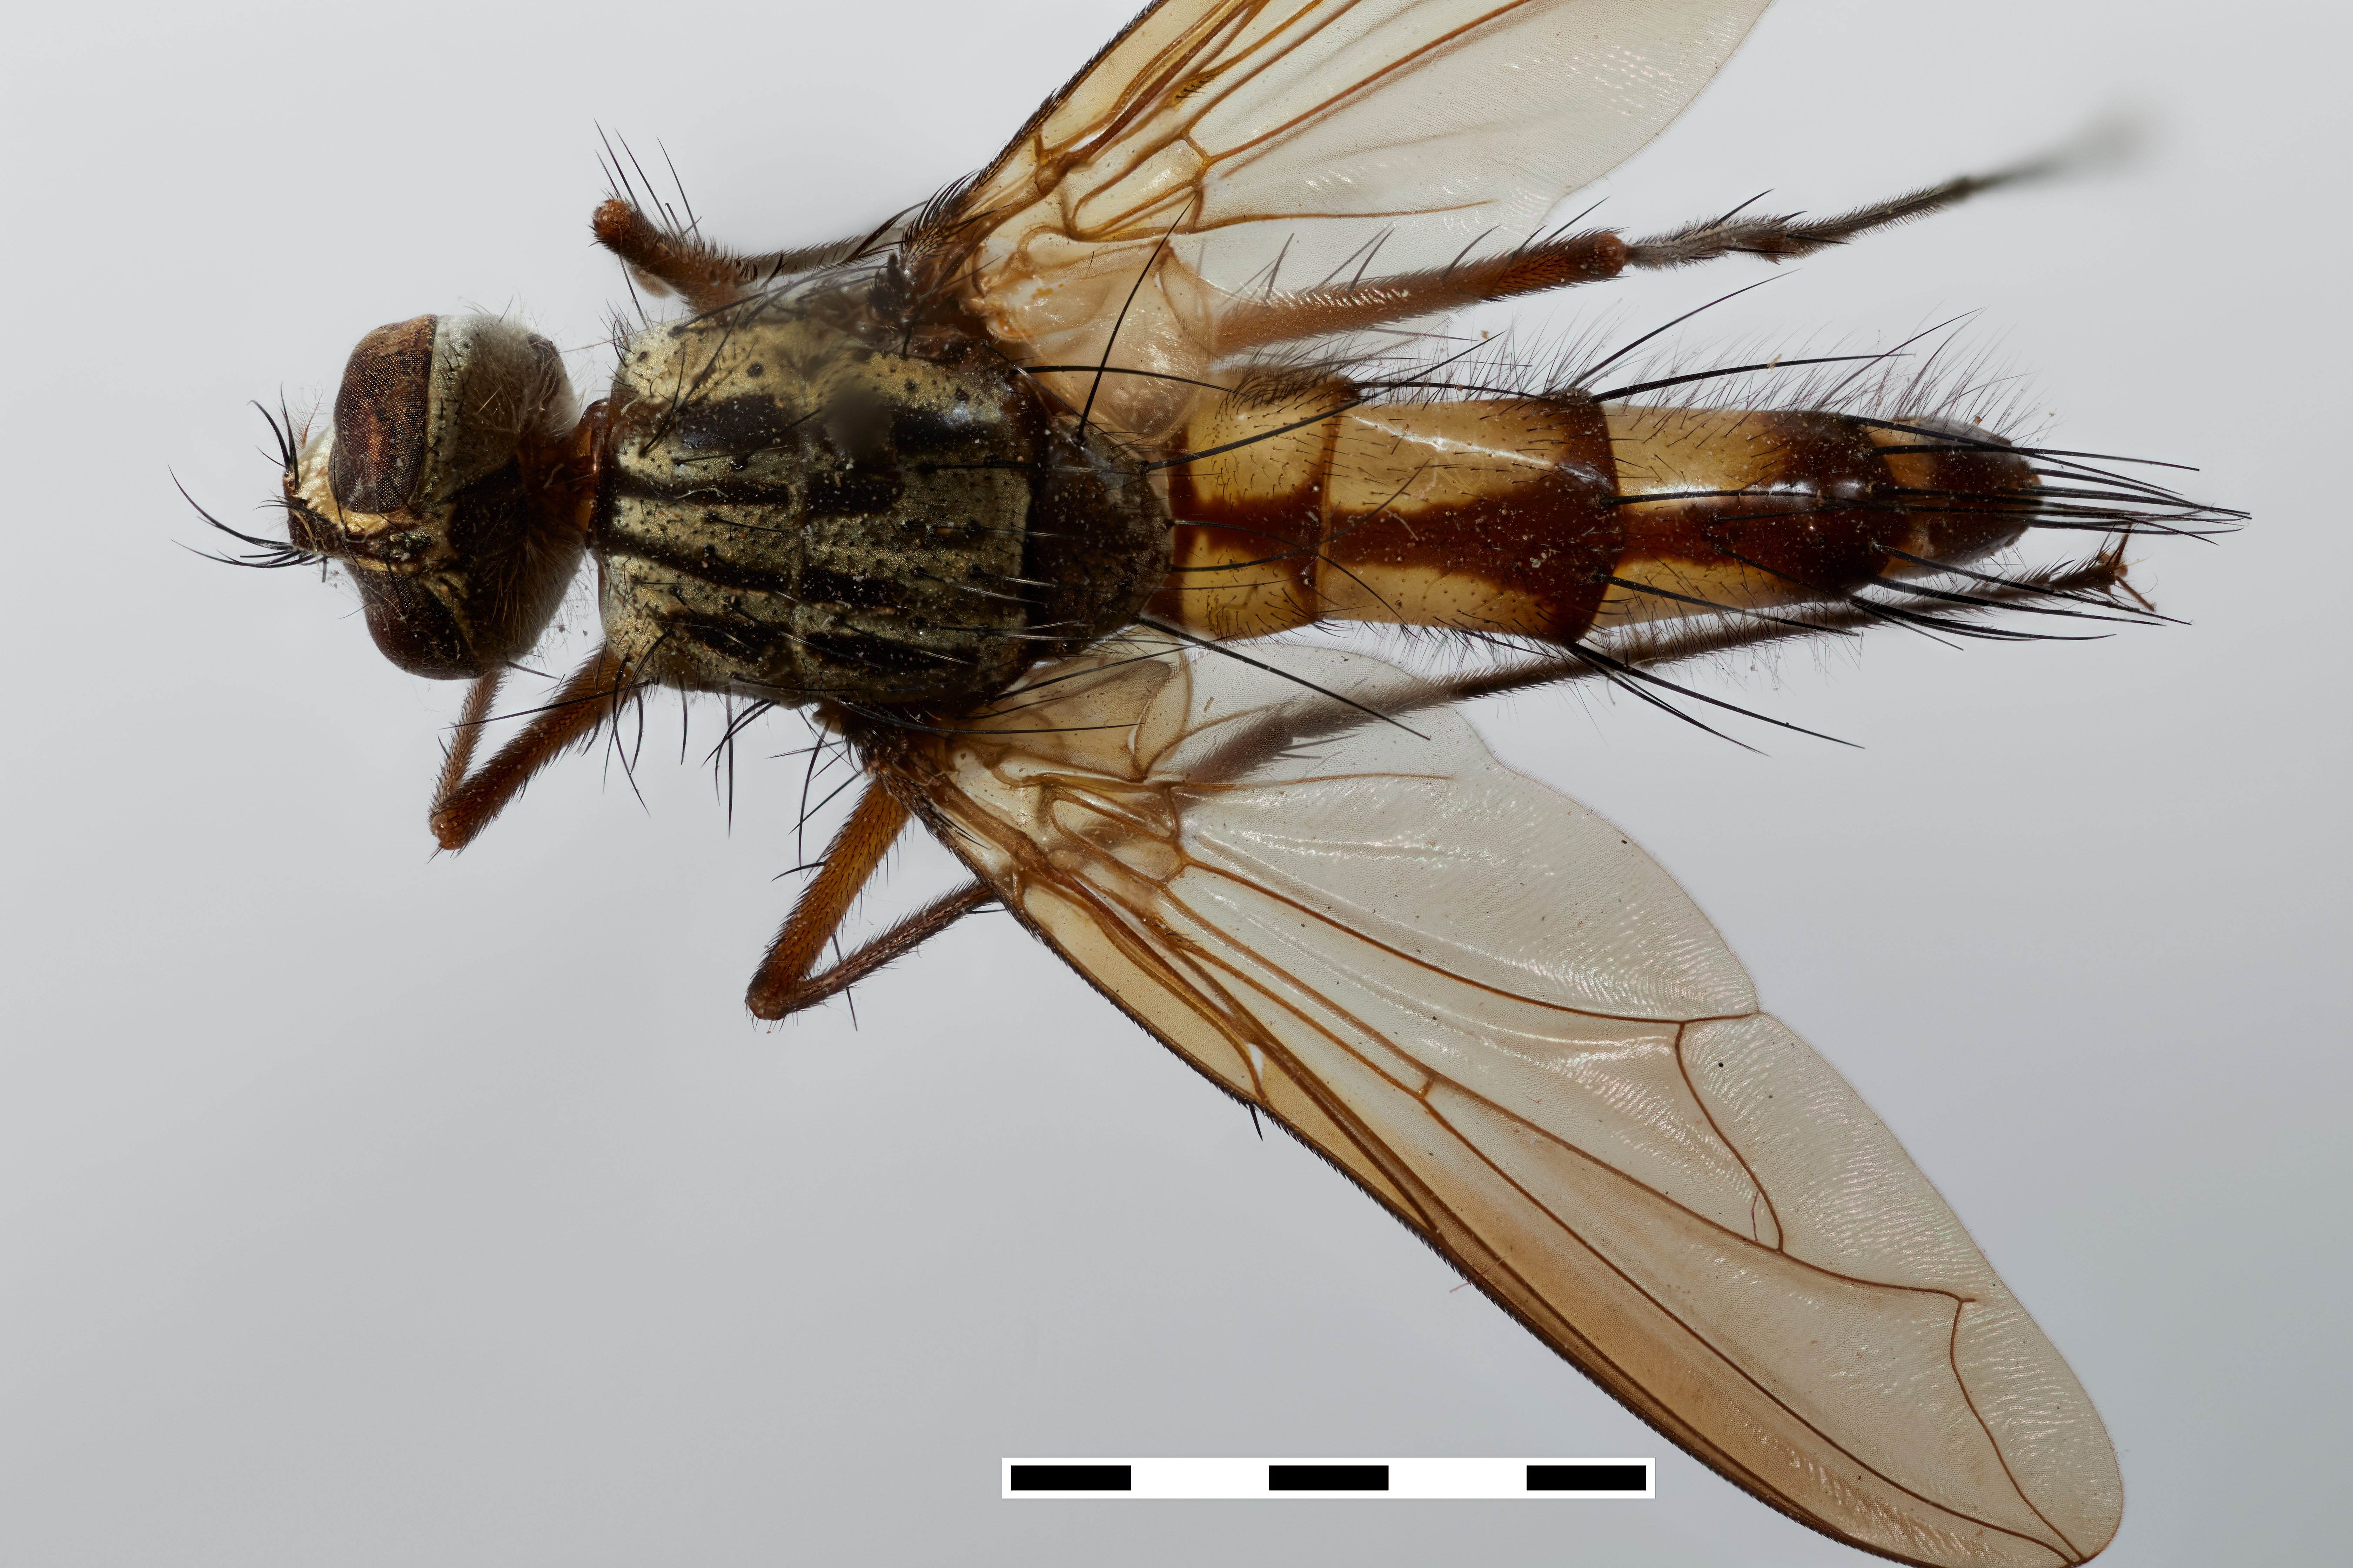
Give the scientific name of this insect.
Eomyoceropsis longipennis
